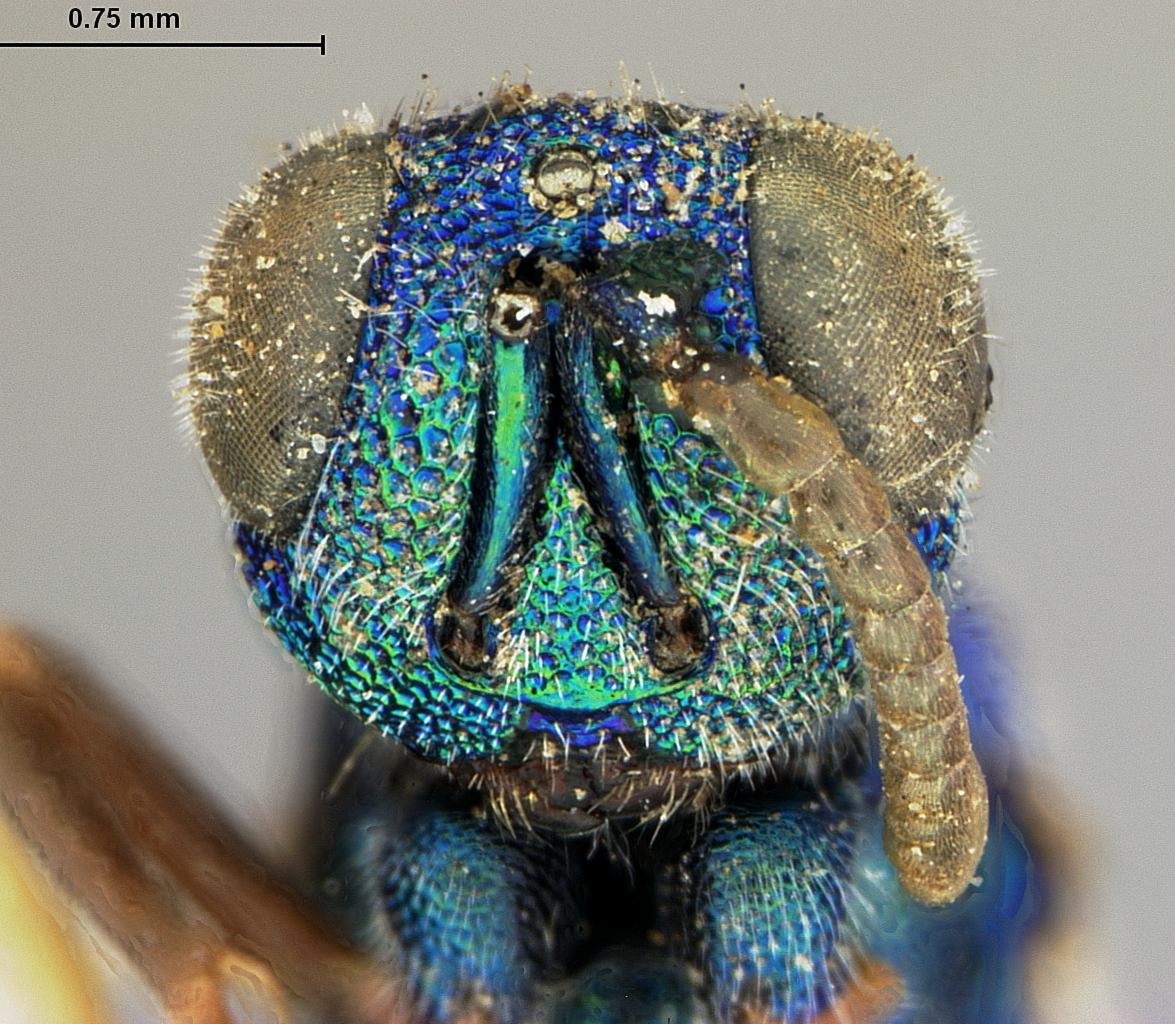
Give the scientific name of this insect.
Dasyglenes osmiae
